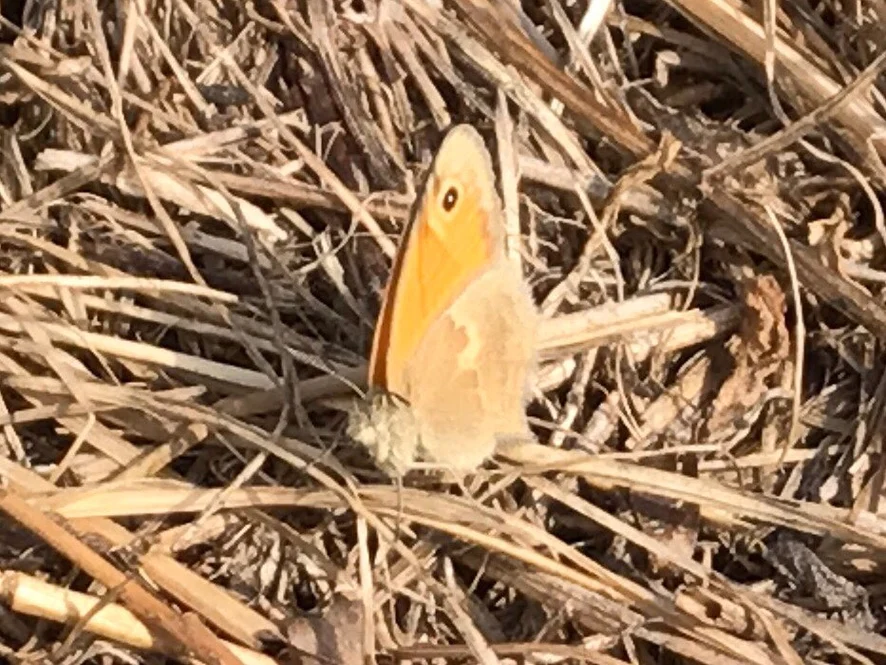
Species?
Coenonympha pamphilus
